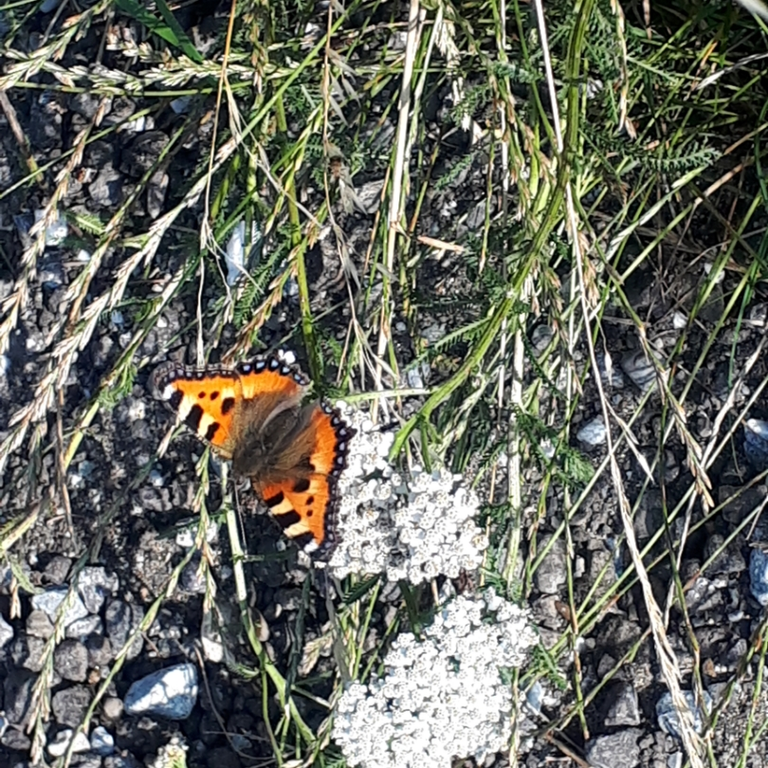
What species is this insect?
Aglais urticae
